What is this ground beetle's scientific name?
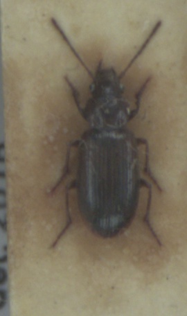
Dicheirotrichus gustavii
